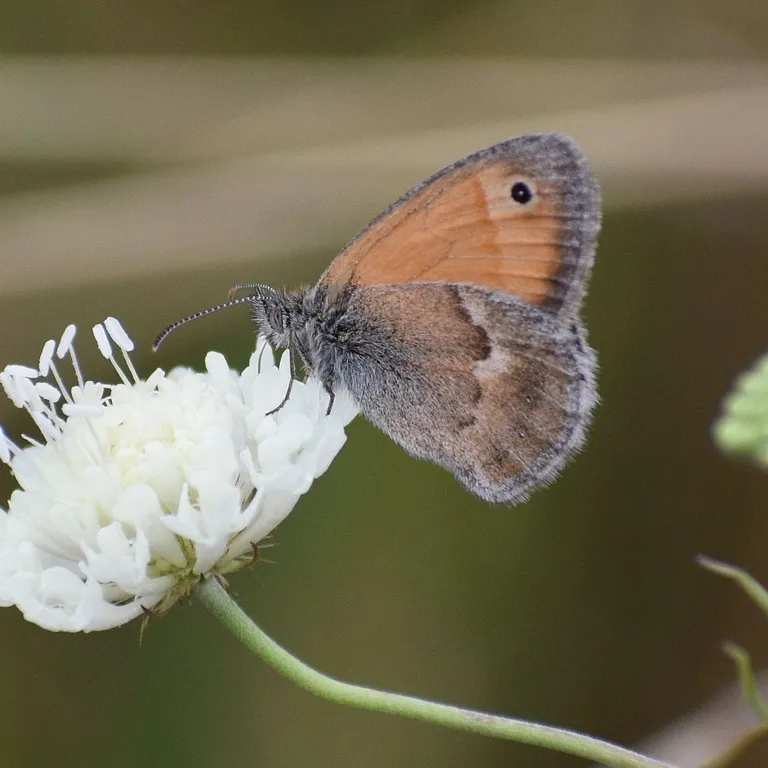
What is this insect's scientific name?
Coenonympha pamphilus
